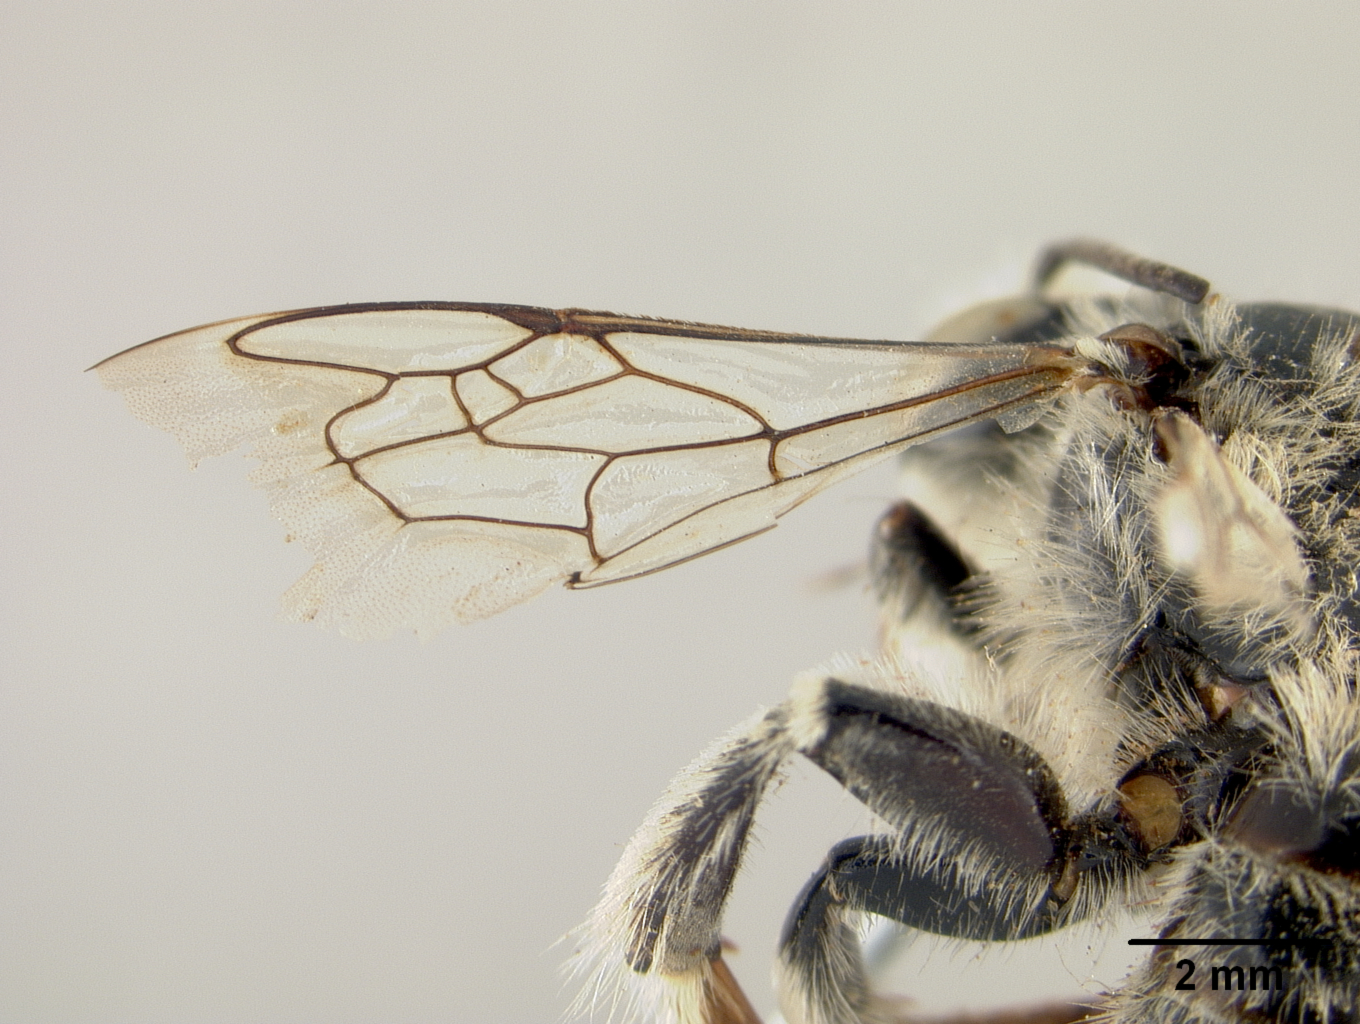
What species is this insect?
Diadasia megamorpha
